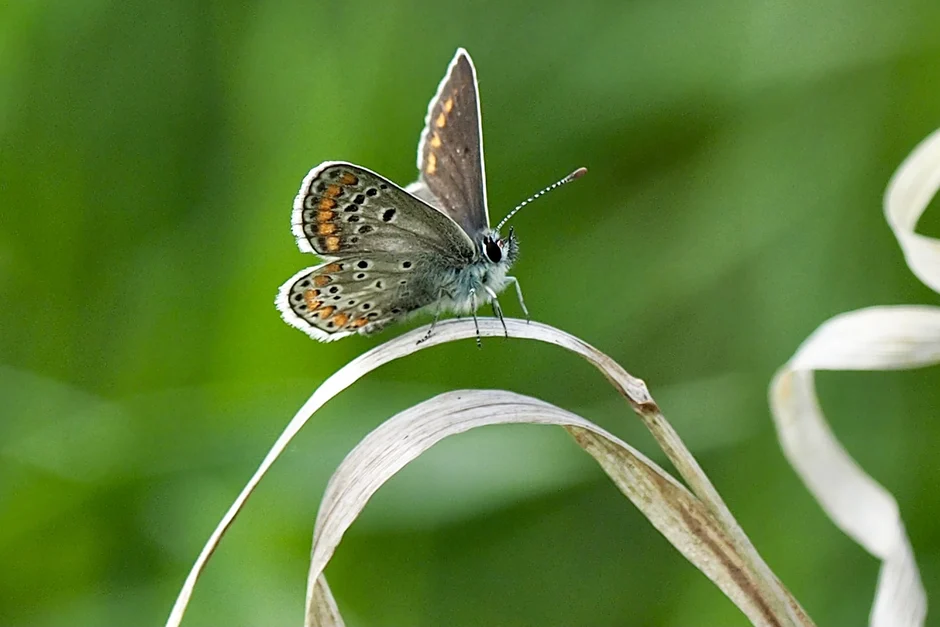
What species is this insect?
Aricia agestis/artaxerxes
